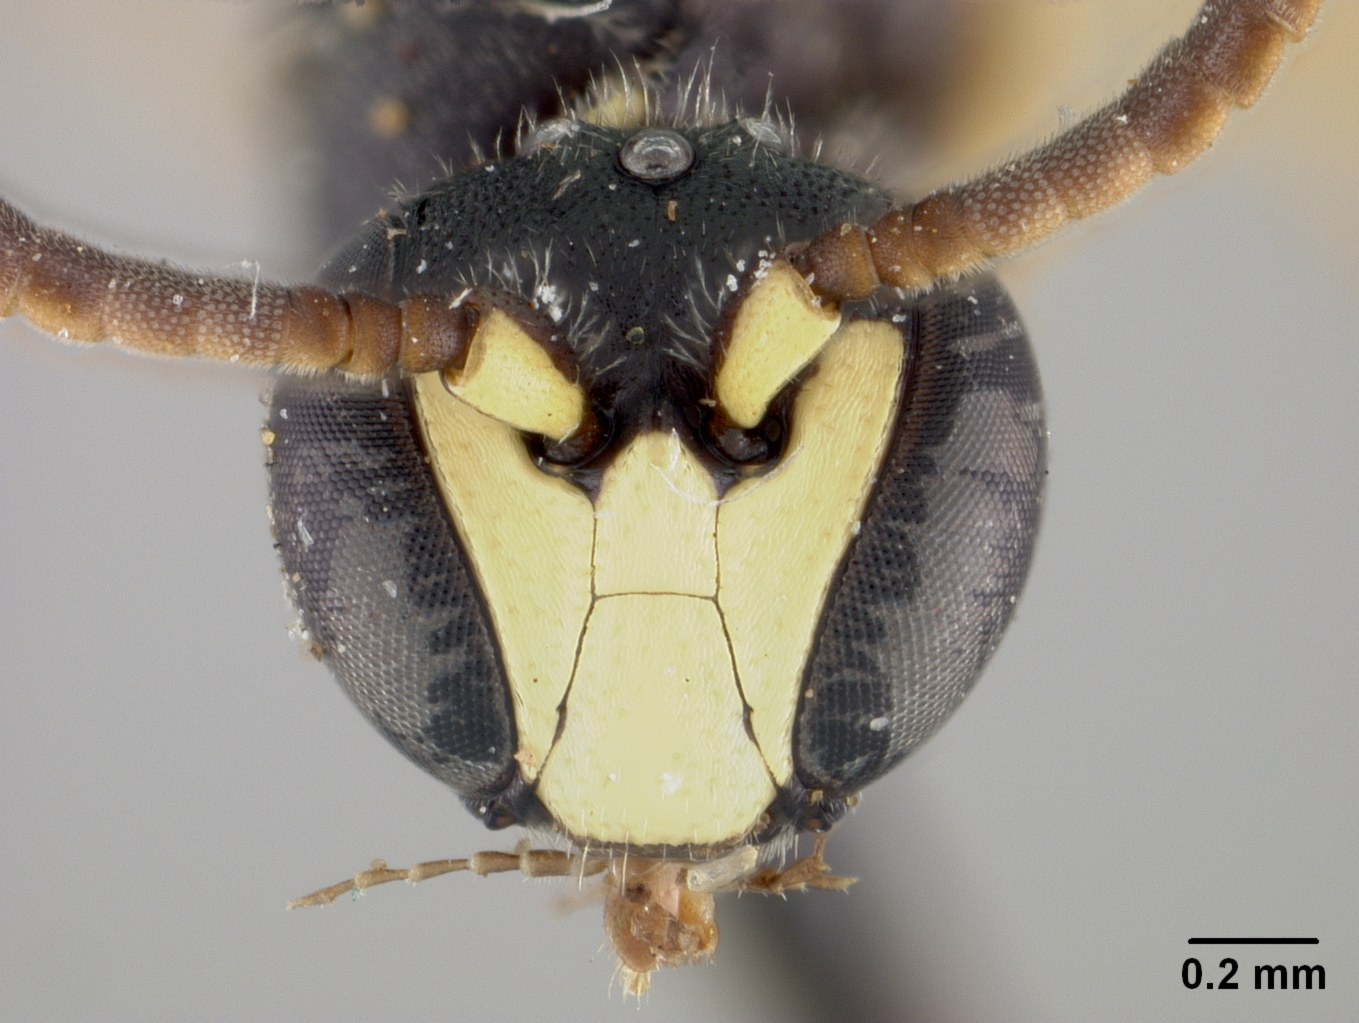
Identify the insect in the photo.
Prosopis georgica
